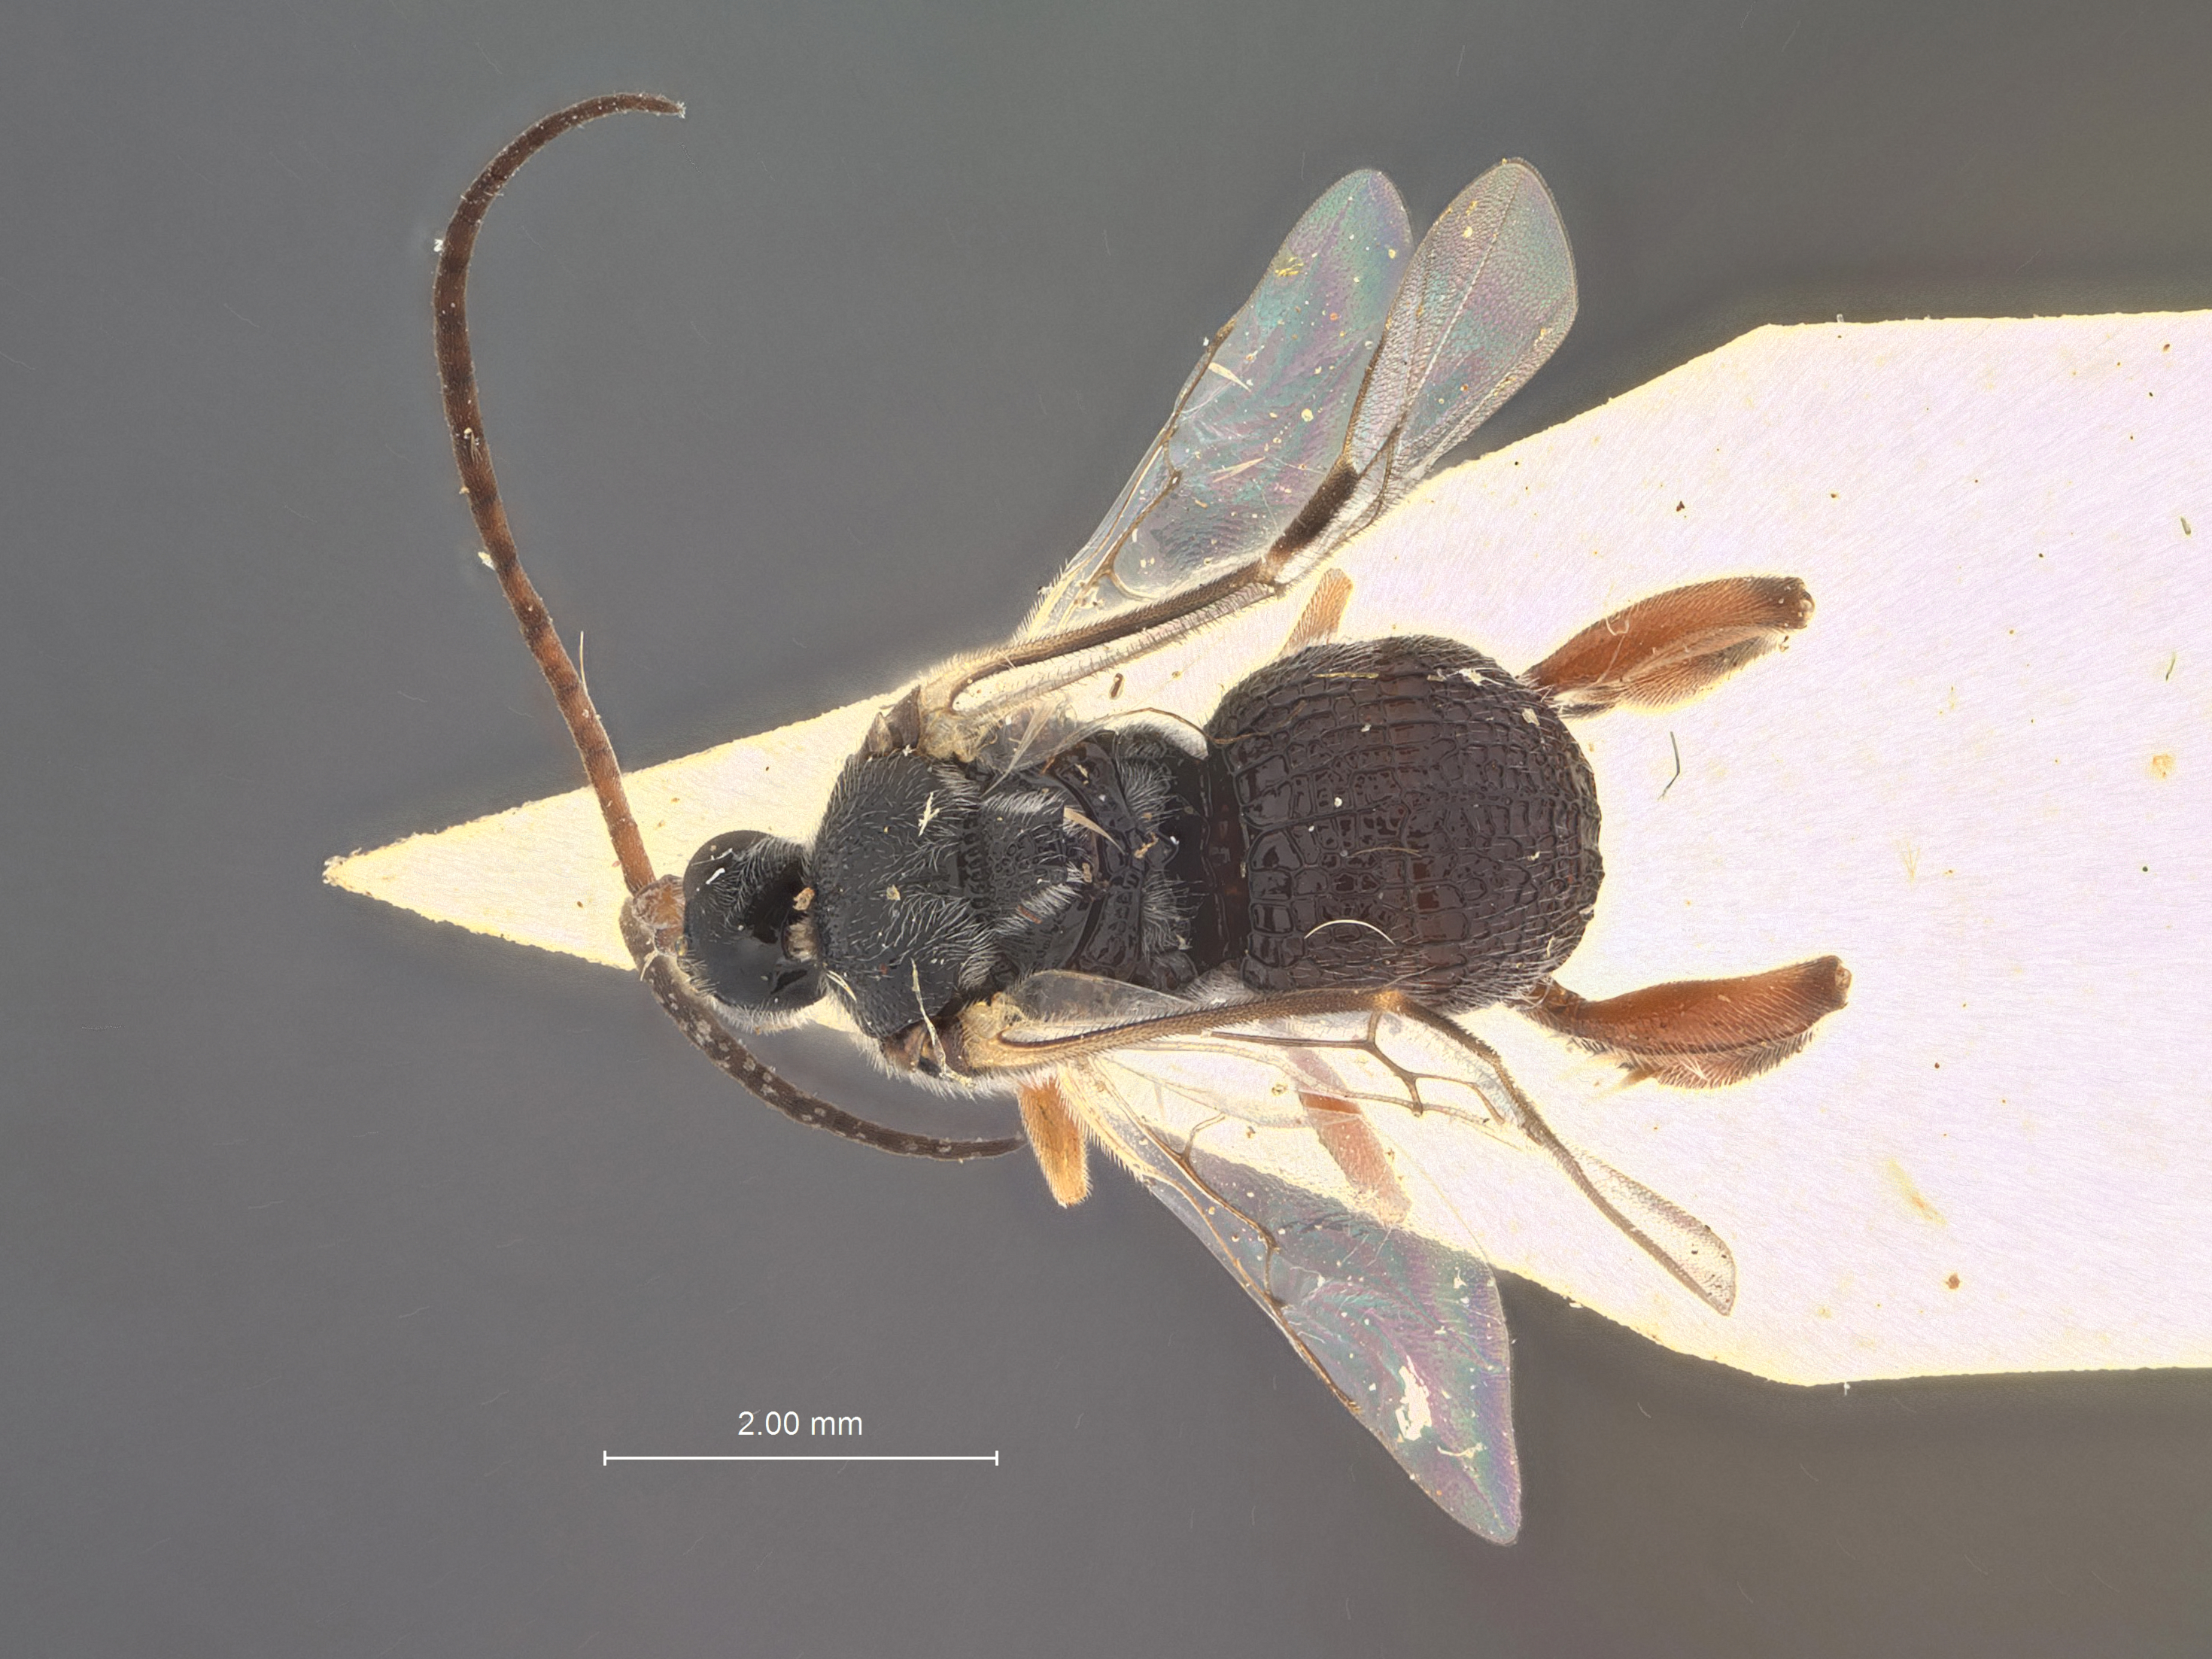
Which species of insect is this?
Fornicia surinamensis
